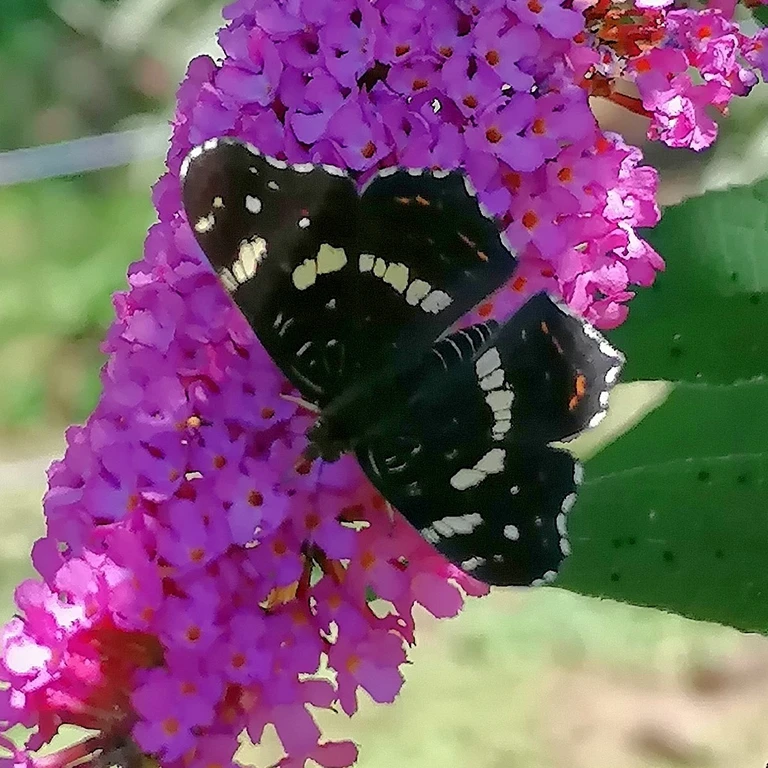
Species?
Araschnia levana
